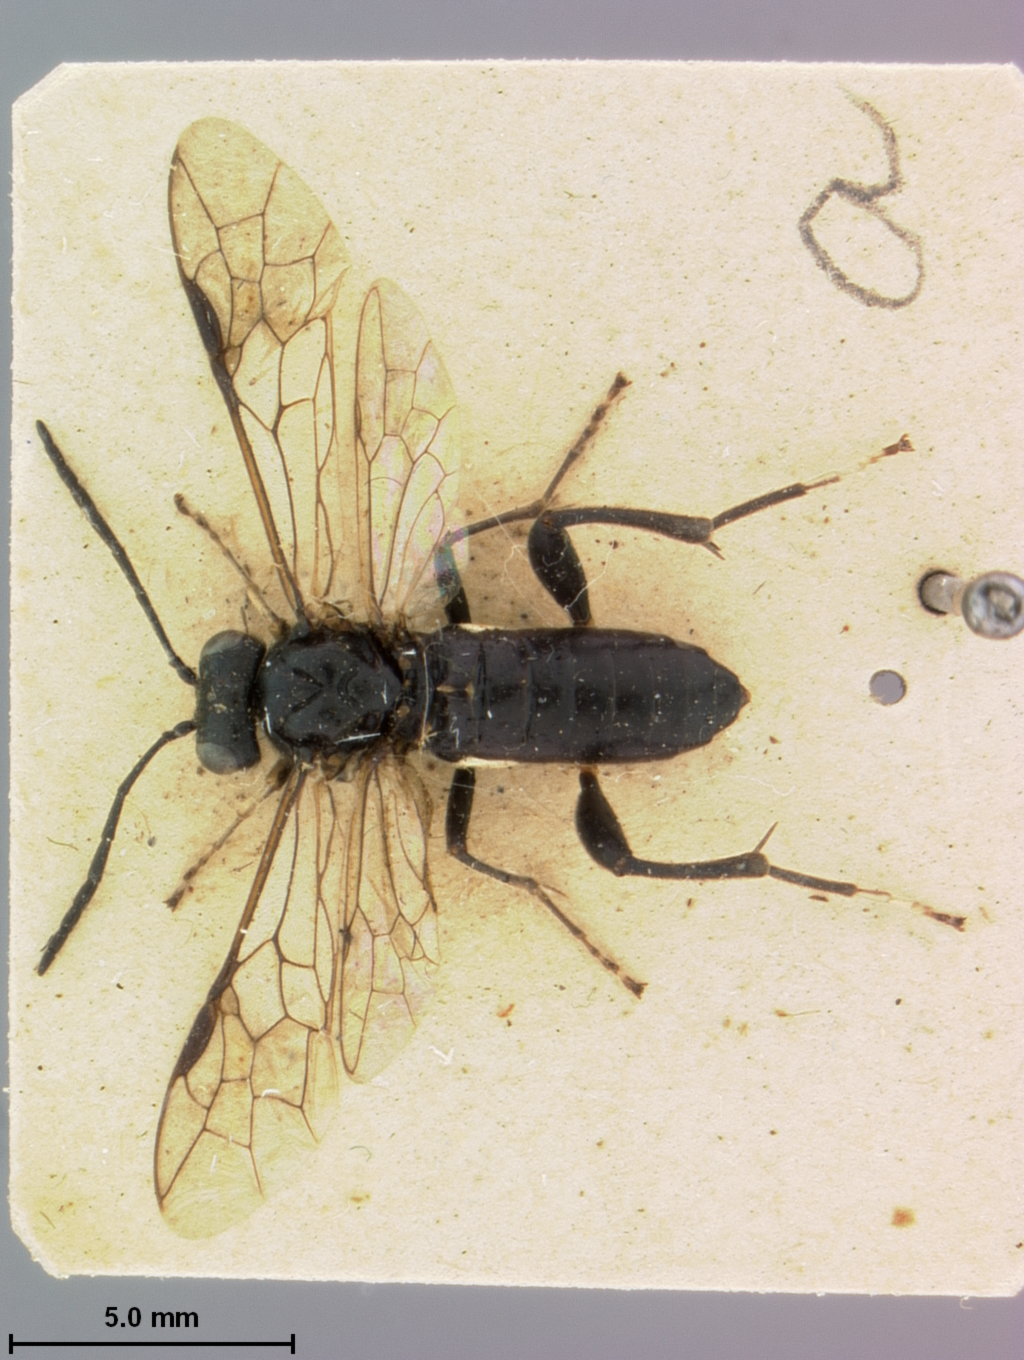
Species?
Macrophya japonica
